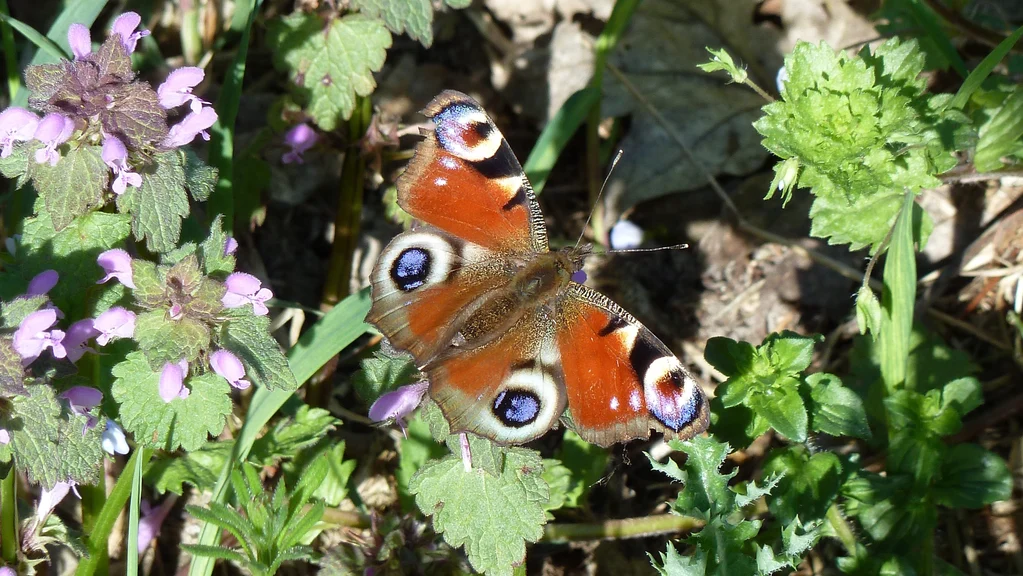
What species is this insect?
Aglais io
